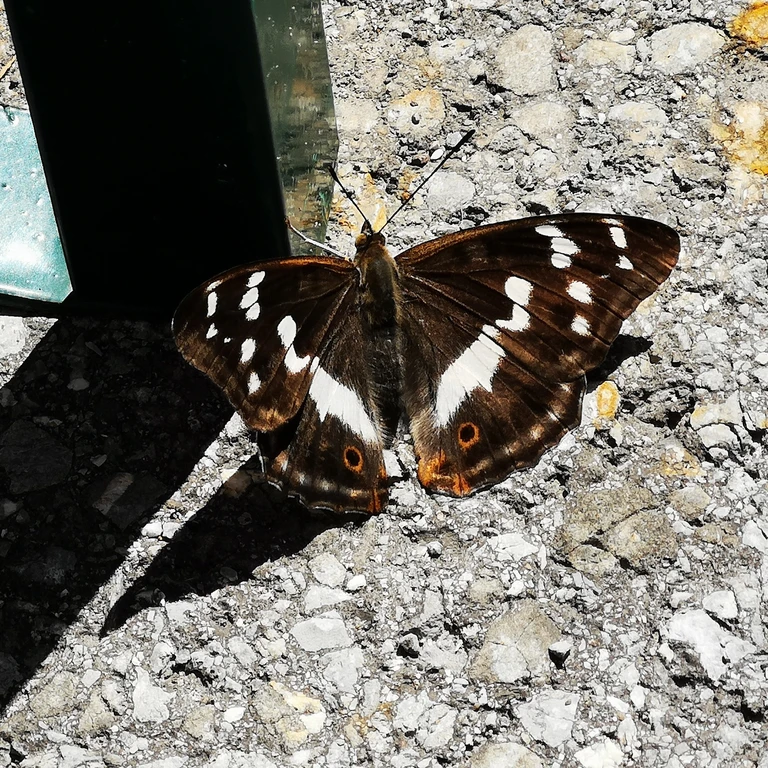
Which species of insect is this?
Apatura iris
